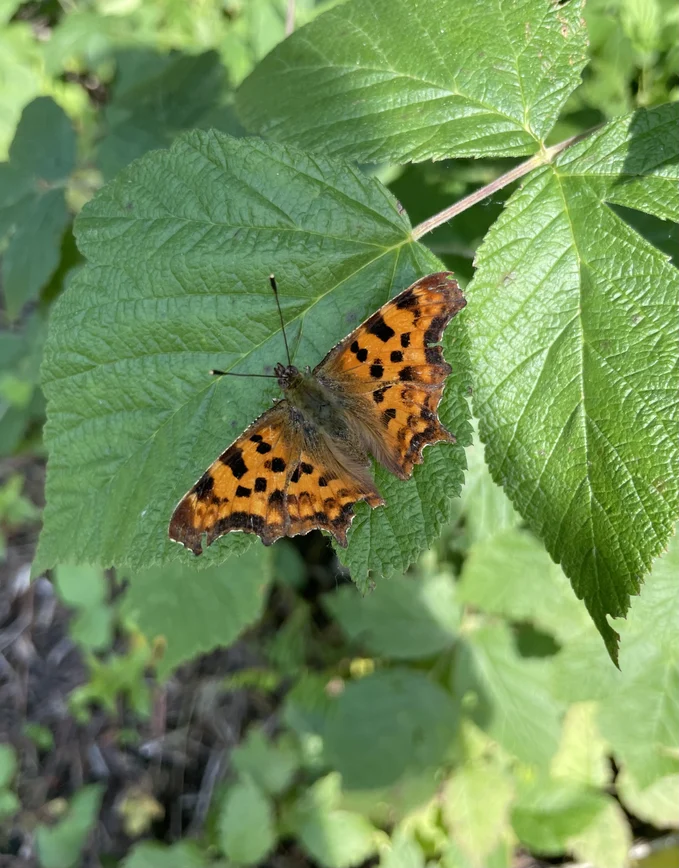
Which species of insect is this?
Polygonia c-album
